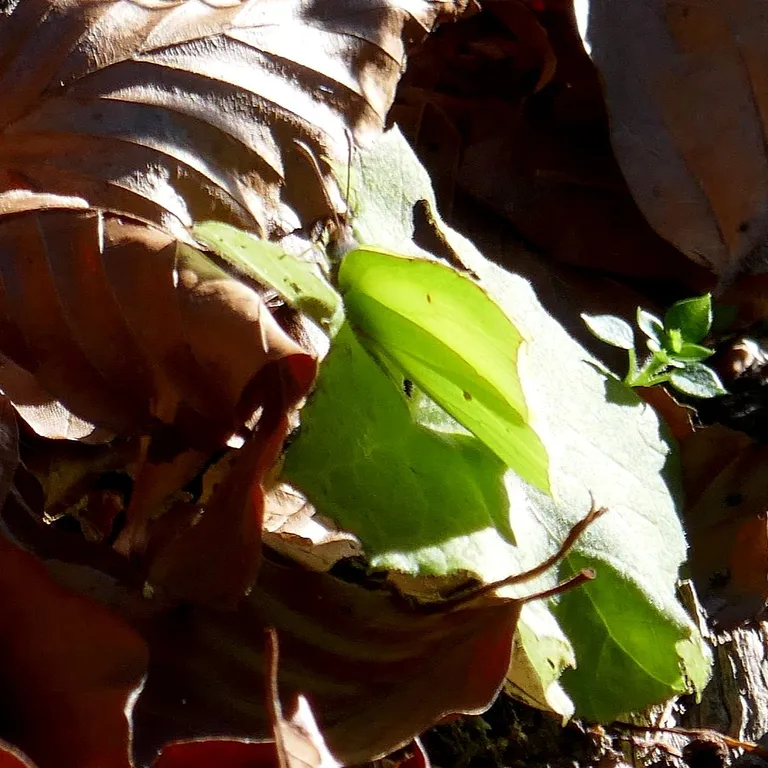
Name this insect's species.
Gonepteryx rhamni
